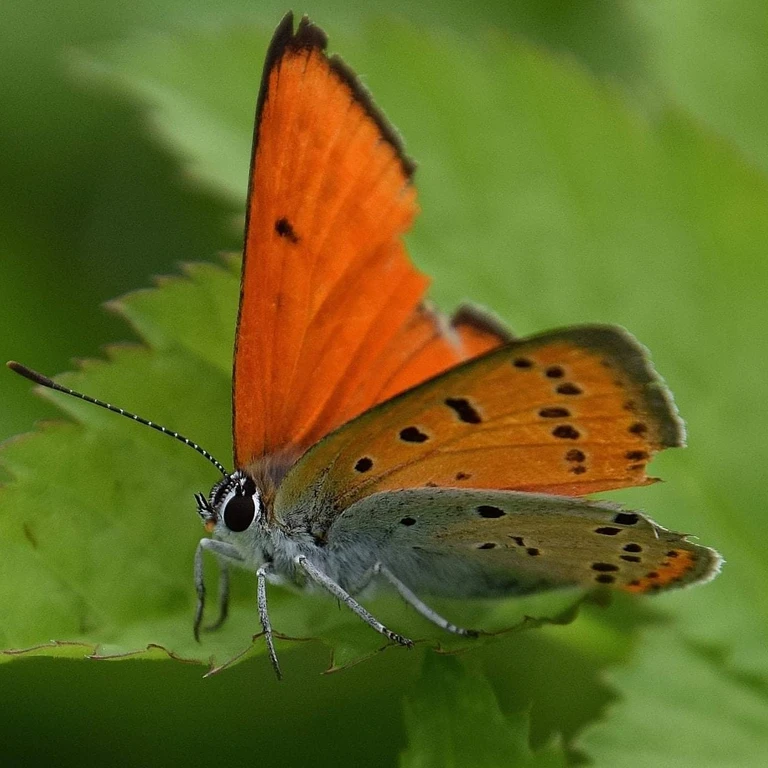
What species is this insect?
Lycaena dispar
